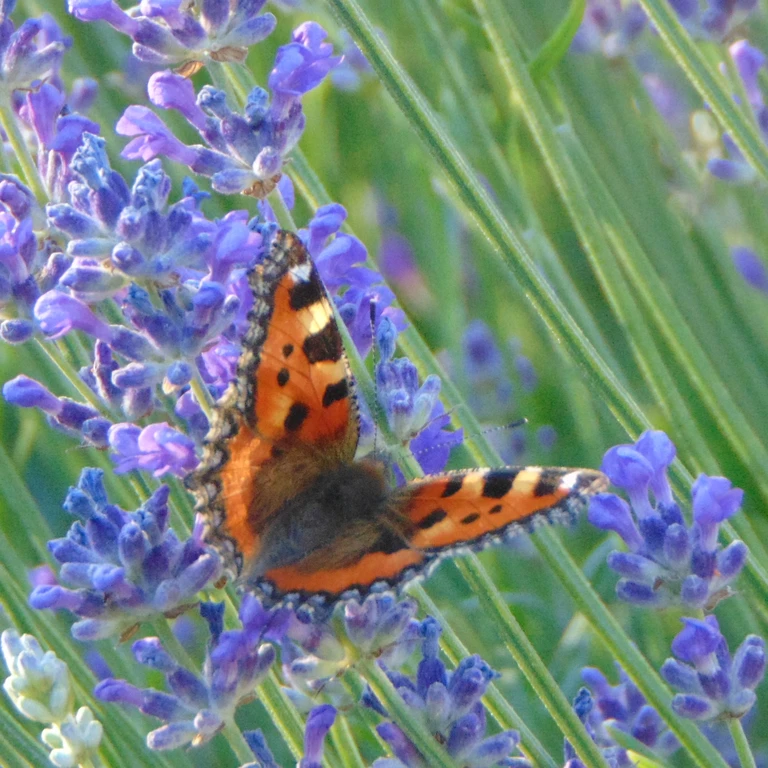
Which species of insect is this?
Aglais urticae
